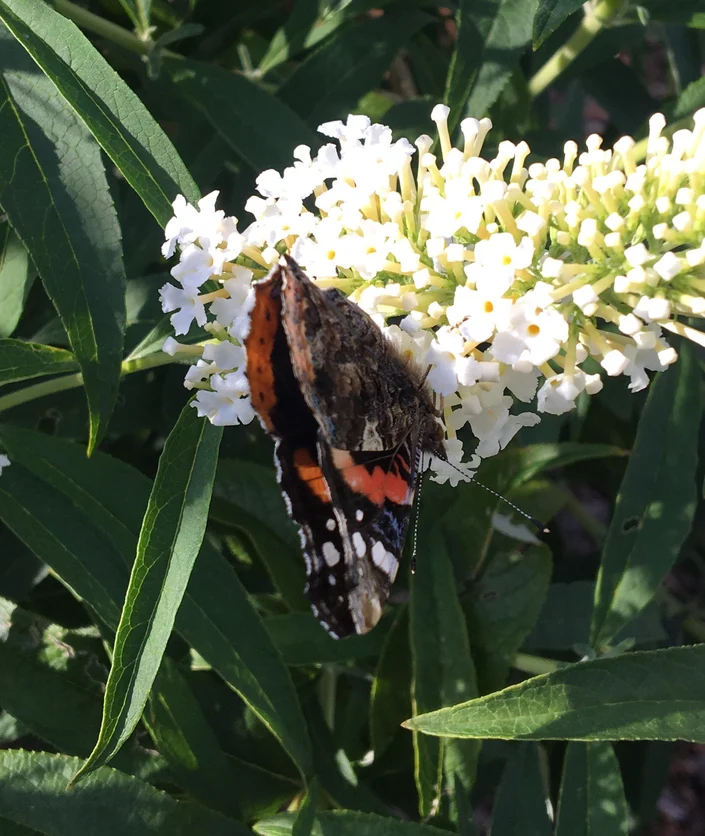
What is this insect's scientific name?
Vanessa atalanta
